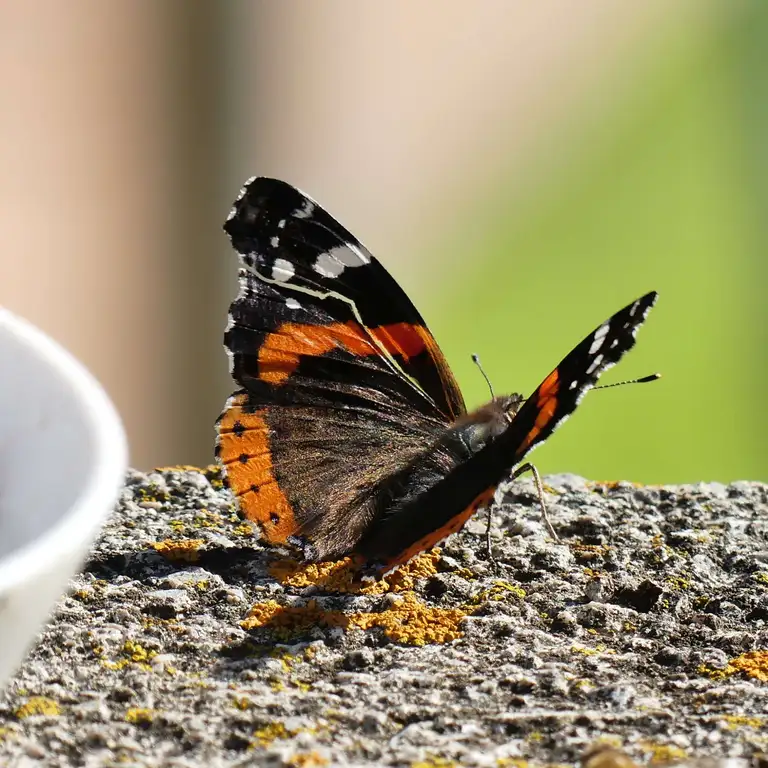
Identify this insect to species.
Vanessa atalanta
